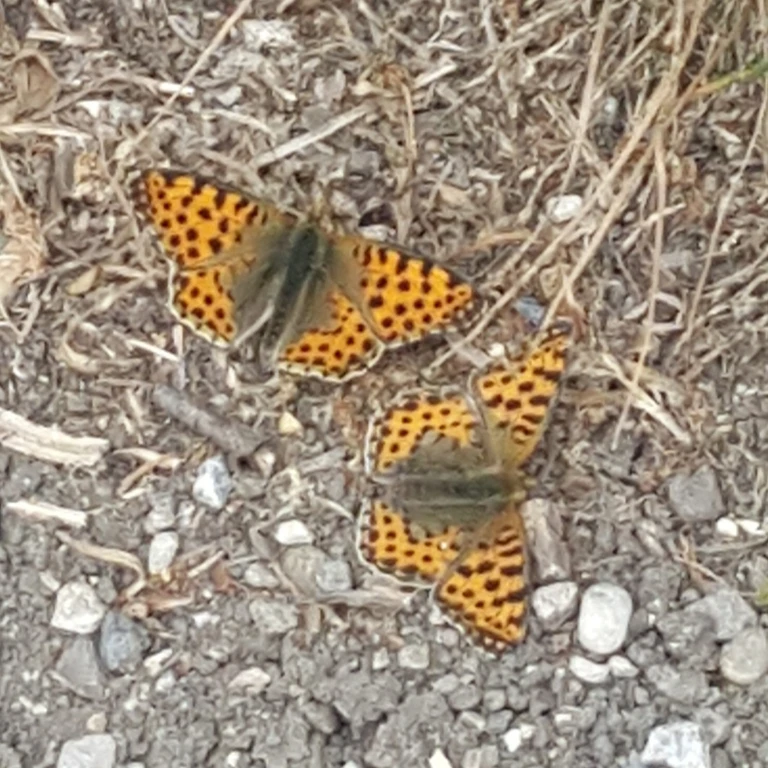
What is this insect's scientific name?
Issoria lathonia
